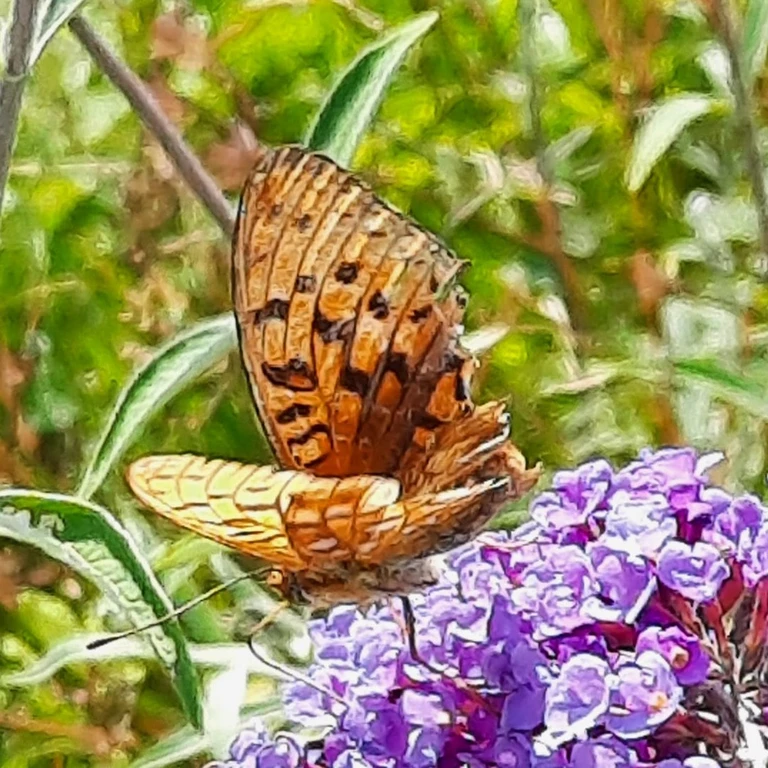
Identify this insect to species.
Fabriciana adippe
